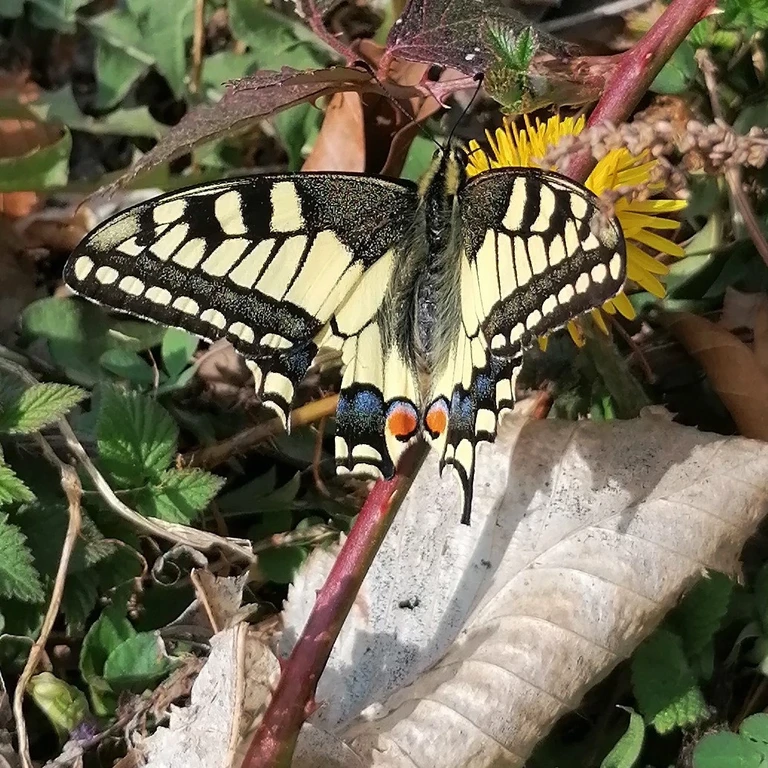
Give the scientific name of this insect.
Papilio machaon
